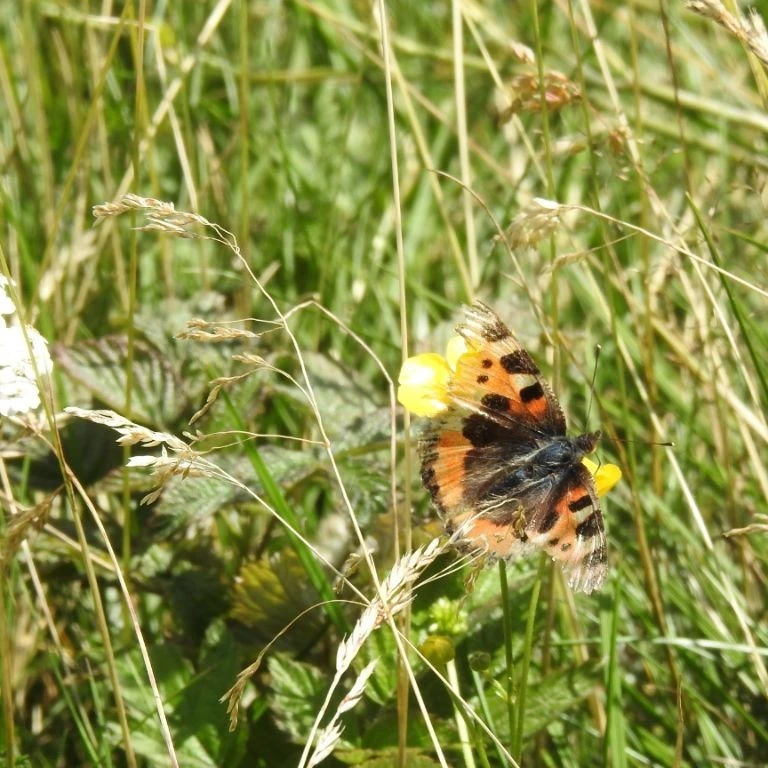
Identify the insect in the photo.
Aglais urticae
